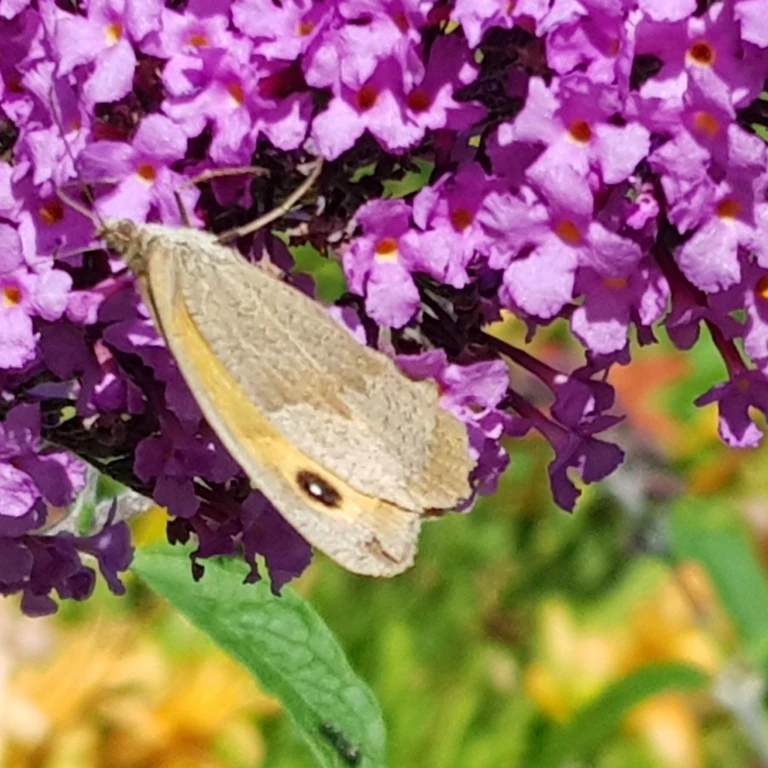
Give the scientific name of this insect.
Maniola jurtina
